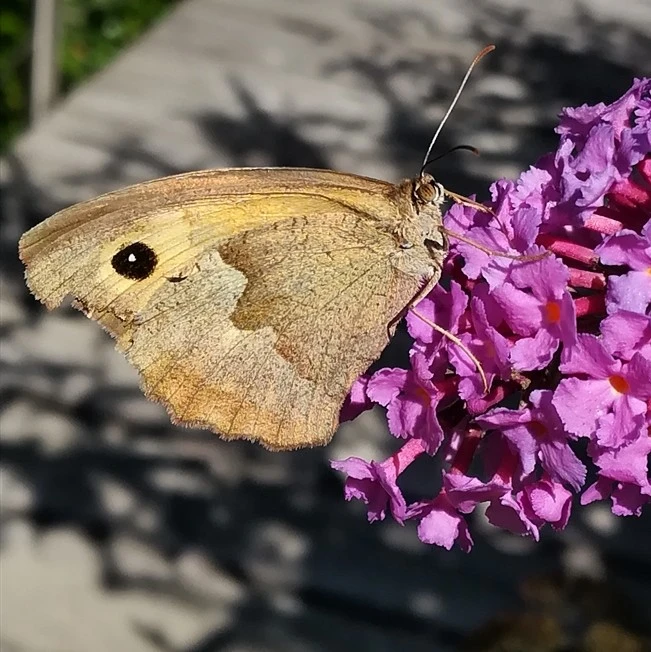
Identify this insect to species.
Maniola jurtina
